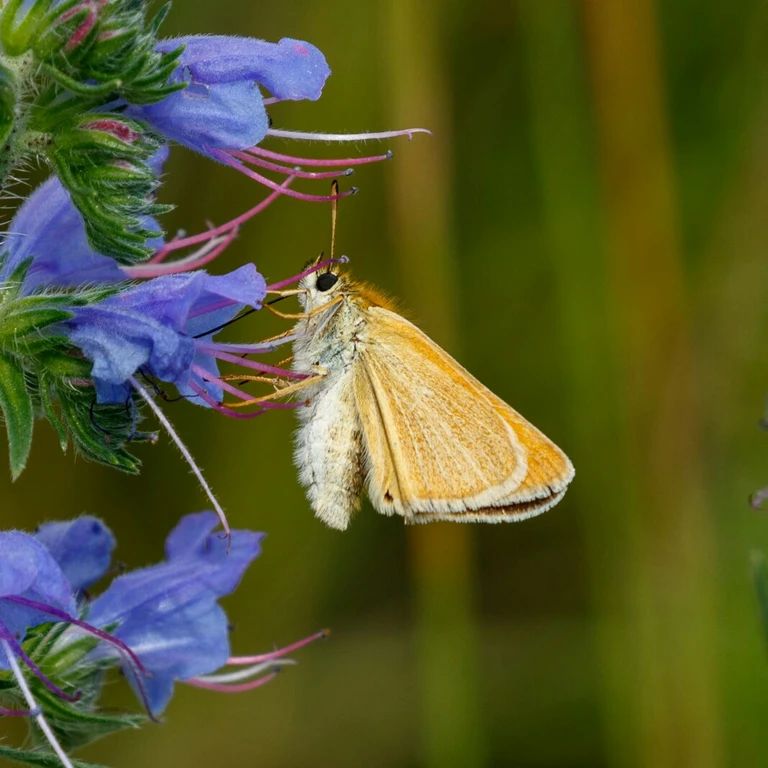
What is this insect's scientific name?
Thymelicus lineola
